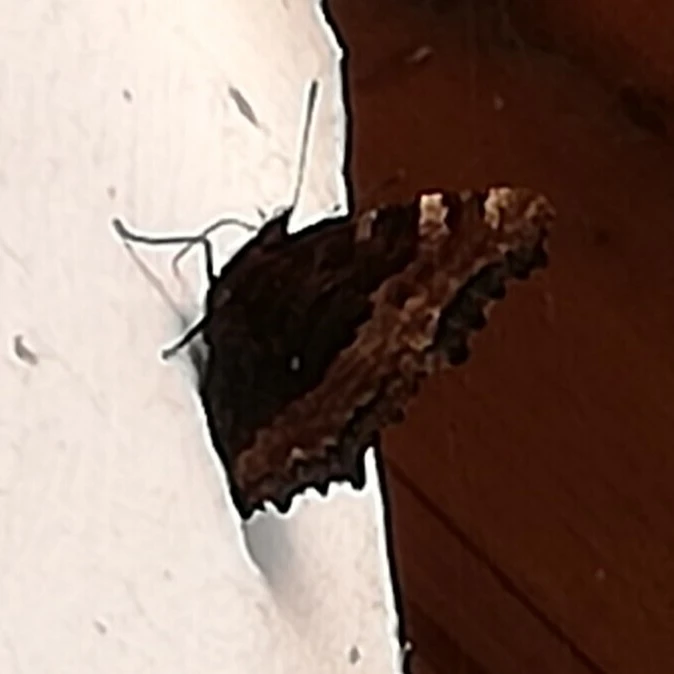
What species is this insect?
Nymphalis polychloros
